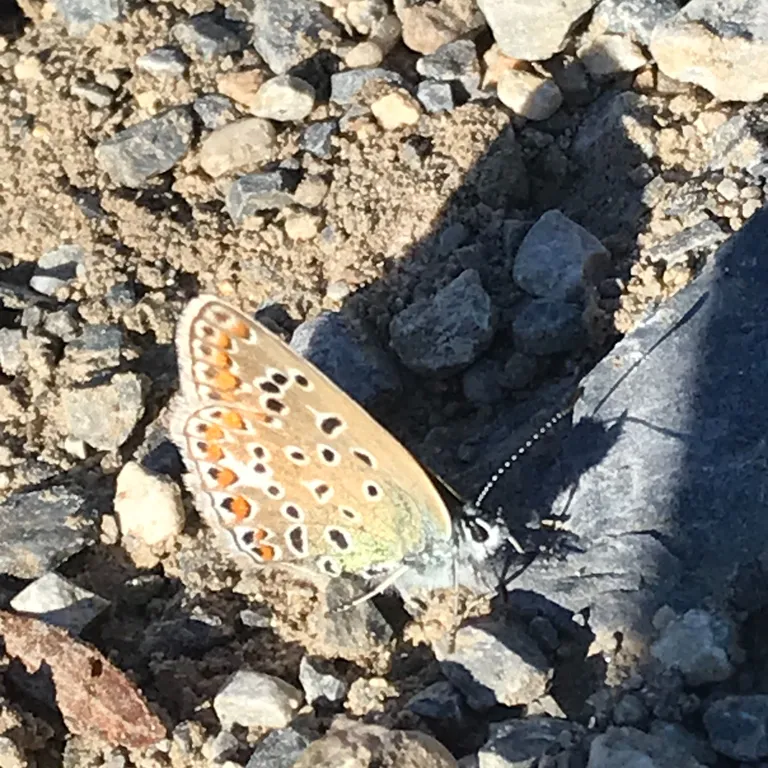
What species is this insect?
Polyommatus icarus
